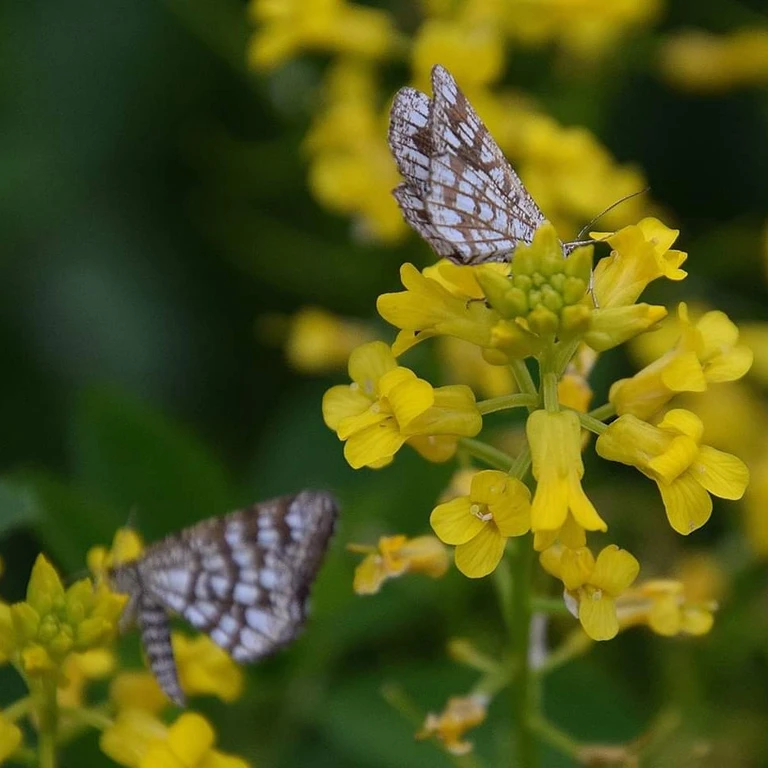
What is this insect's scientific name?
Chiasmia clathrata
